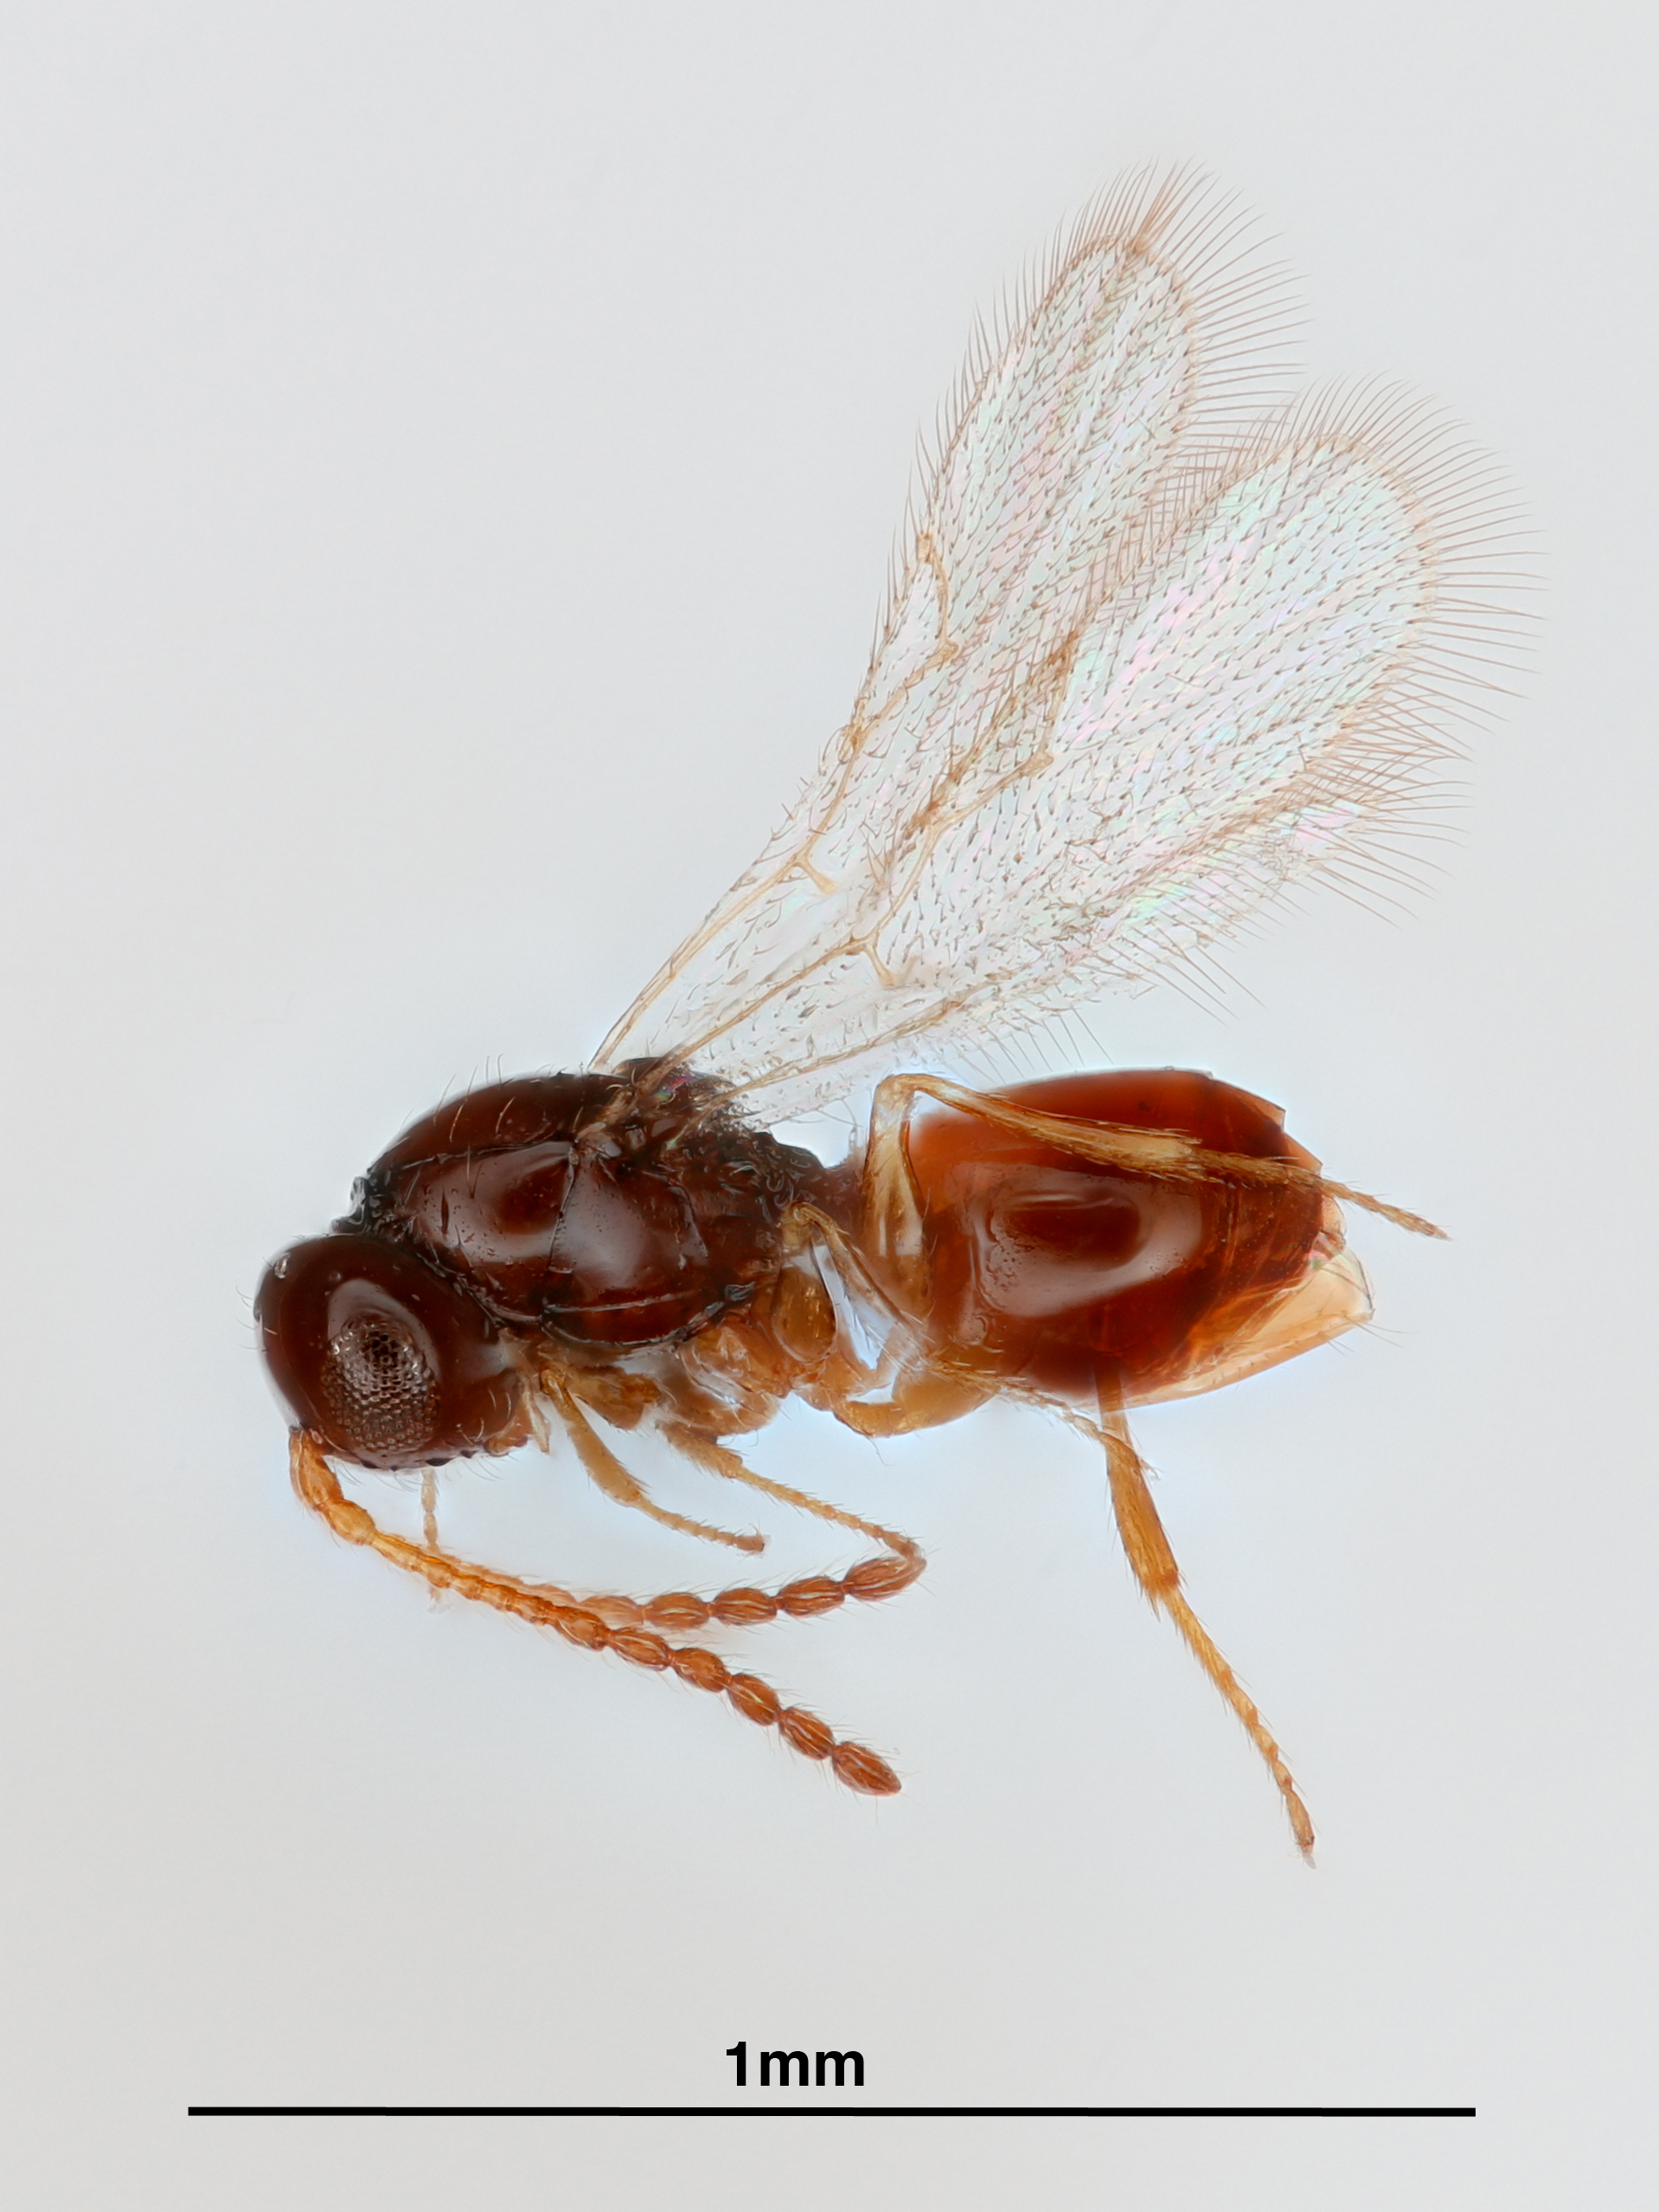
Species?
Garudella afrotropica
